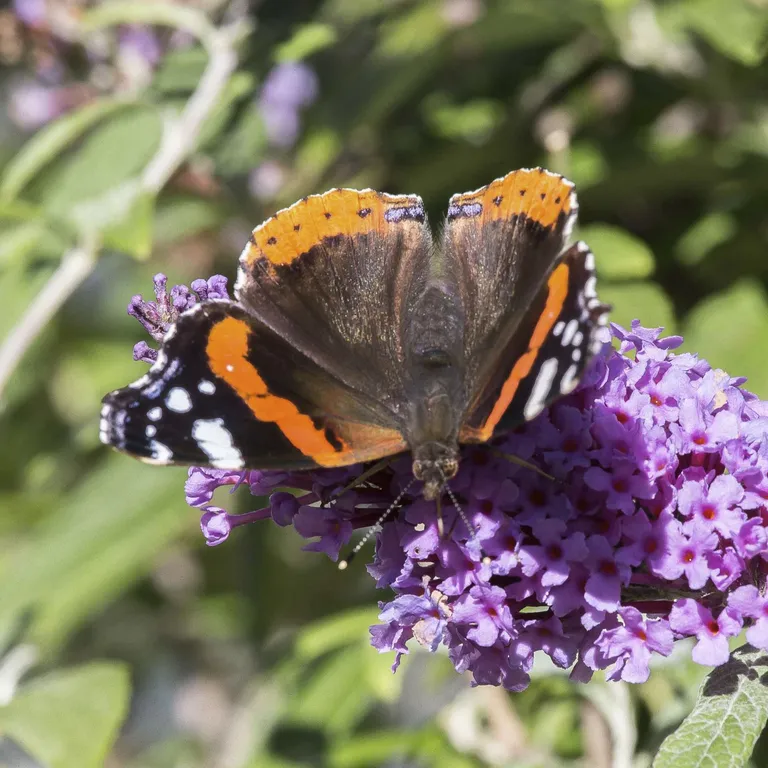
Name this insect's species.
Vanessa atalanta
